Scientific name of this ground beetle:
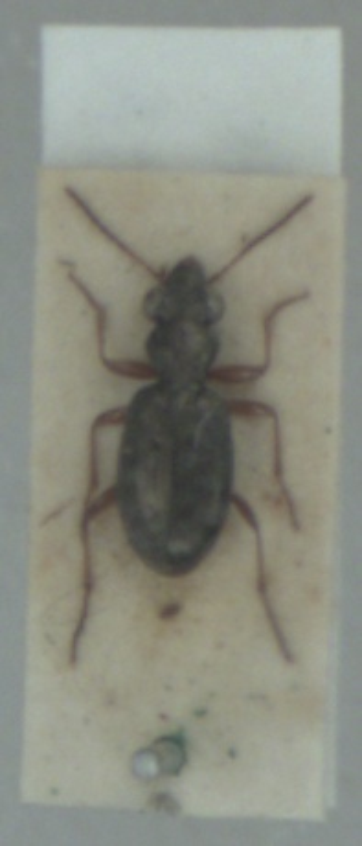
Asaphidion curtum
